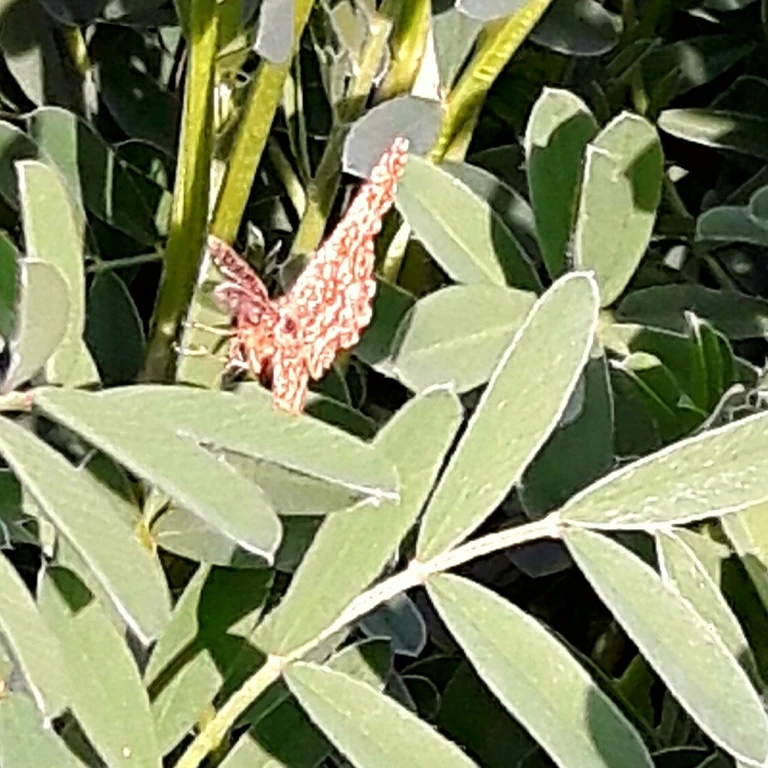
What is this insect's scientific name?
Ematurga atomaria
